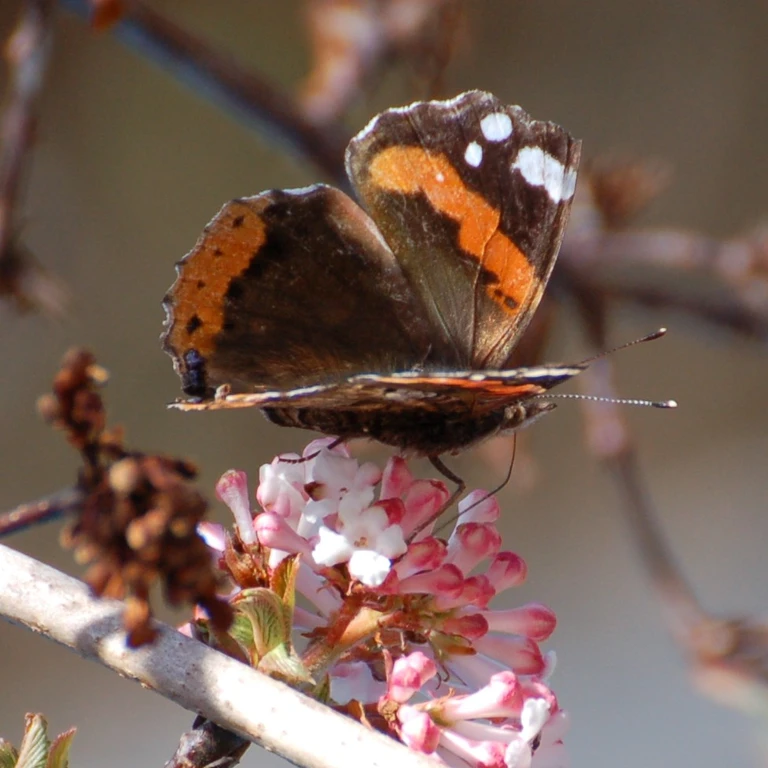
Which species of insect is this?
Vanessa atalanta
